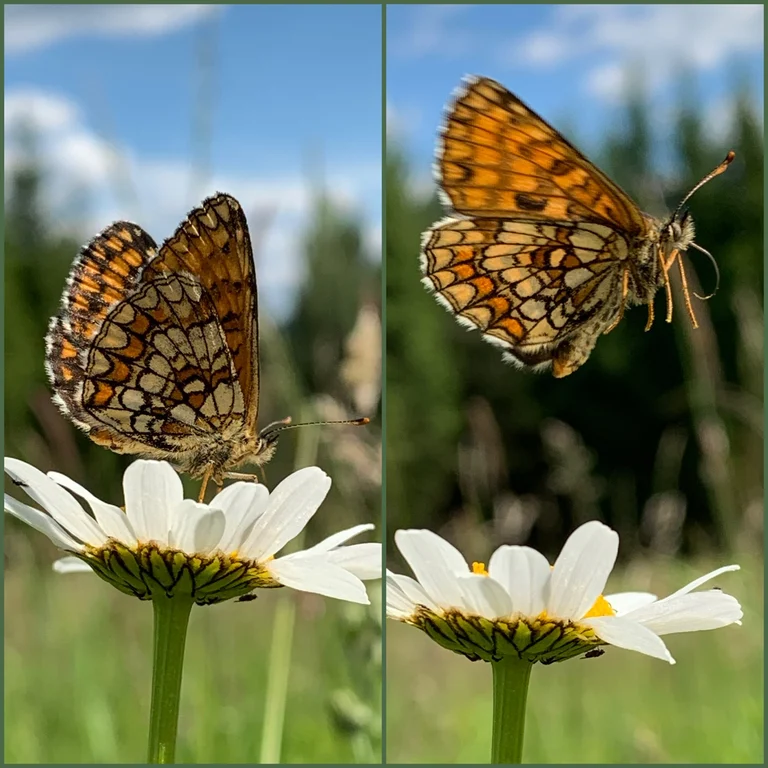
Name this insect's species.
Melitaea athalia
